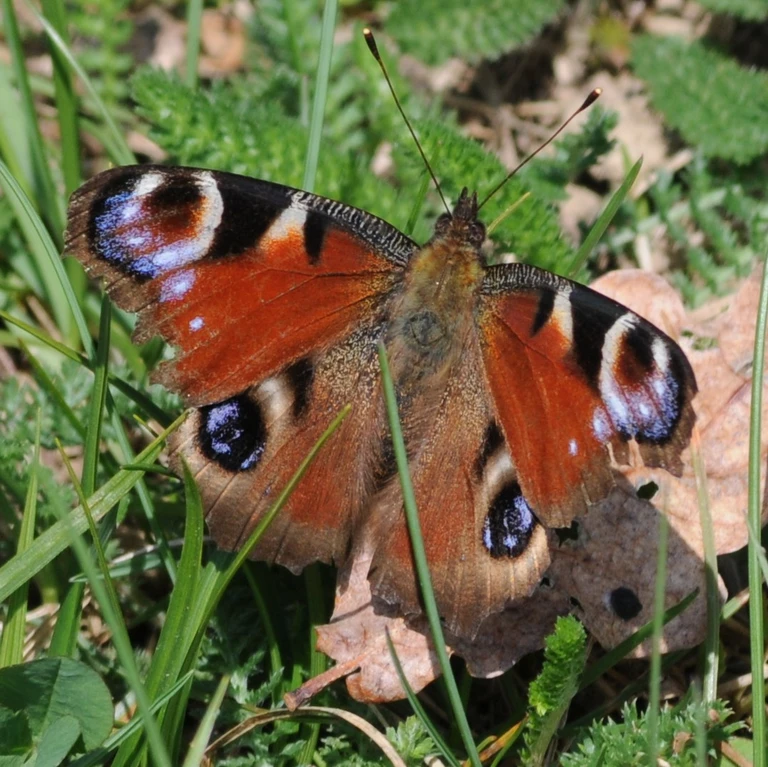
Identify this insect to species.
Aglais io
